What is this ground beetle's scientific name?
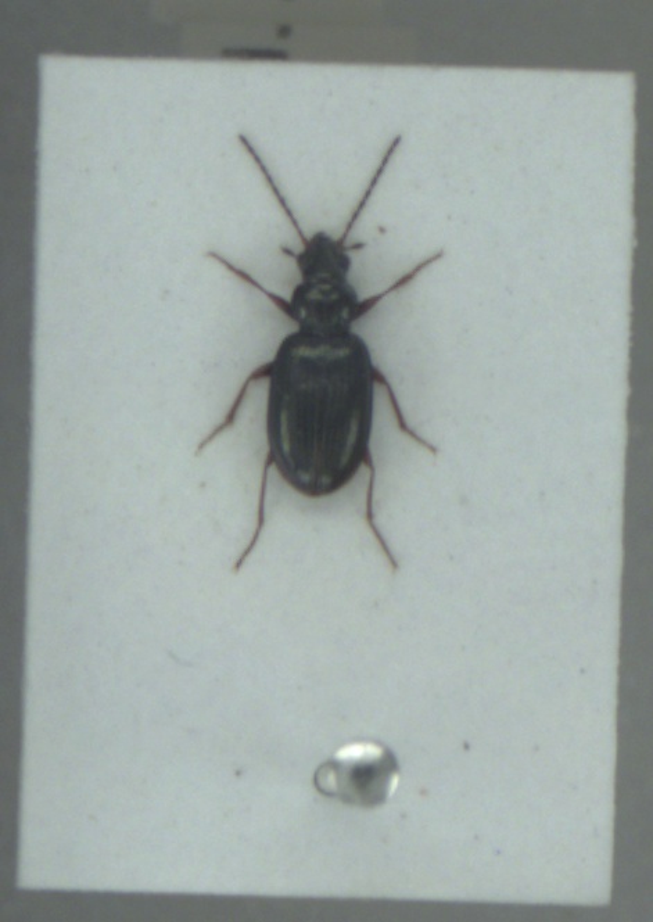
Bembidion deletum
